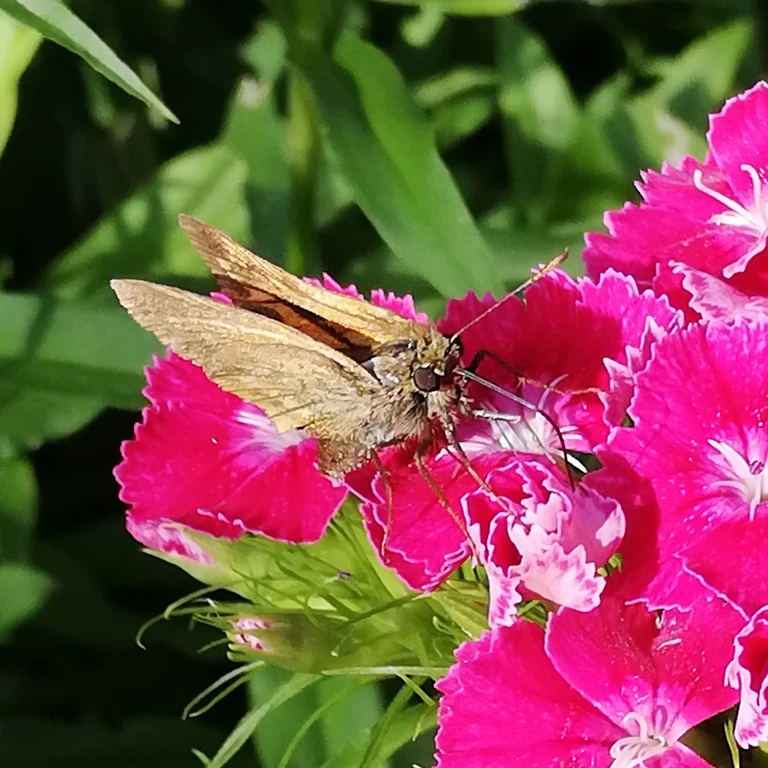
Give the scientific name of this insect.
Ochlodes sylvanus (also Ochlodes venata)
